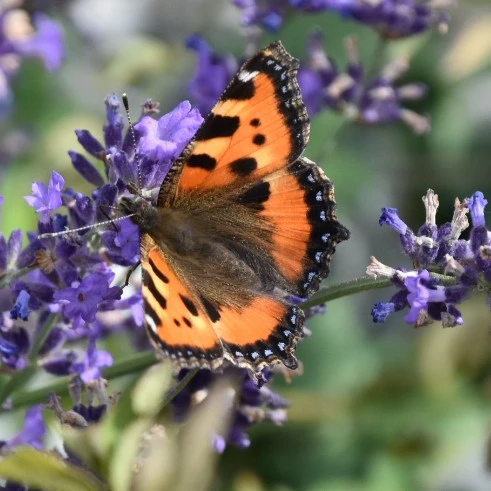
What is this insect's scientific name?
Aglais urticae
